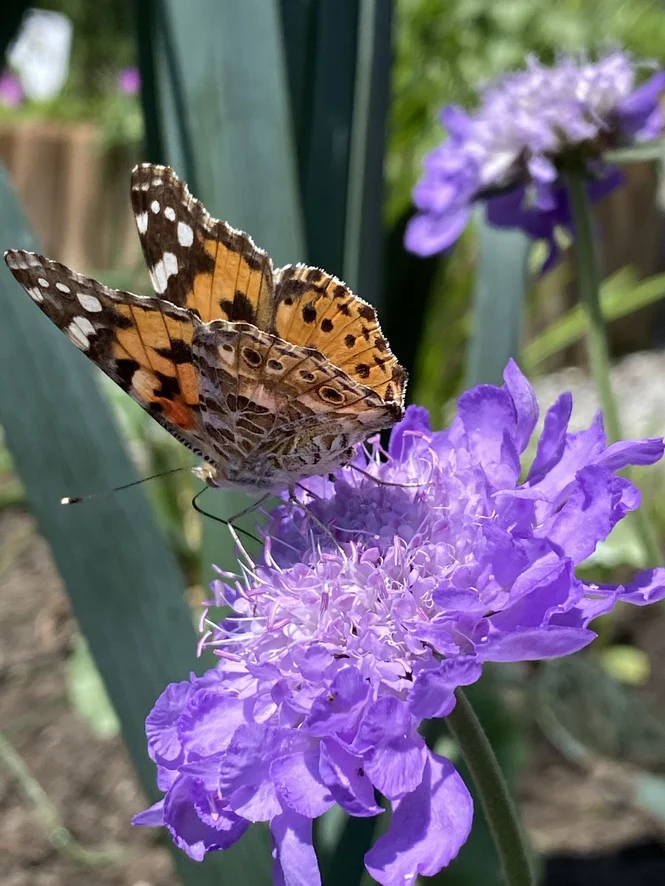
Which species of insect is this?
Vanessa cardui
